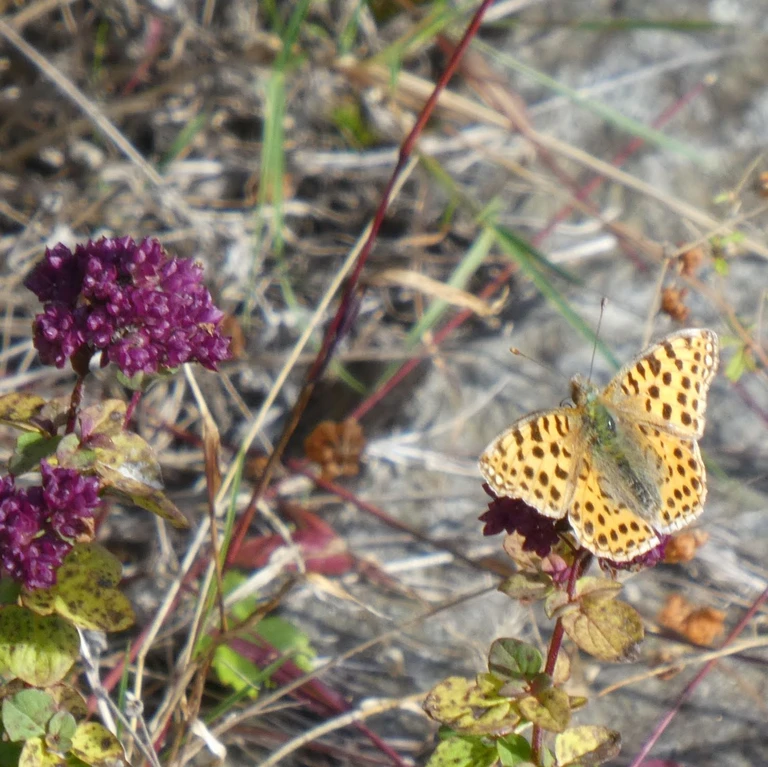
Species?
Issoria lathonia
